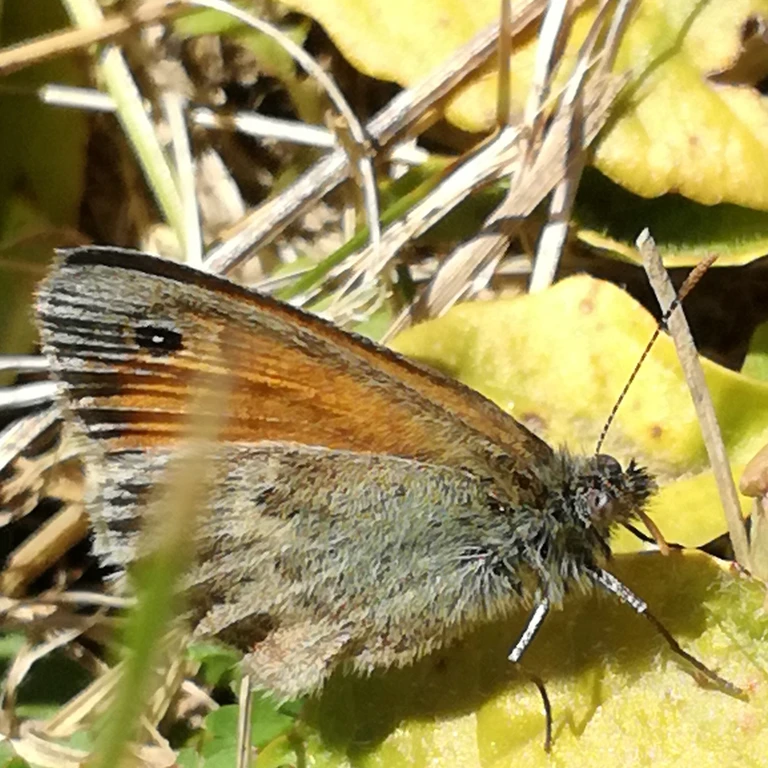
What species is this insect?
Coenonympha pamphilus
